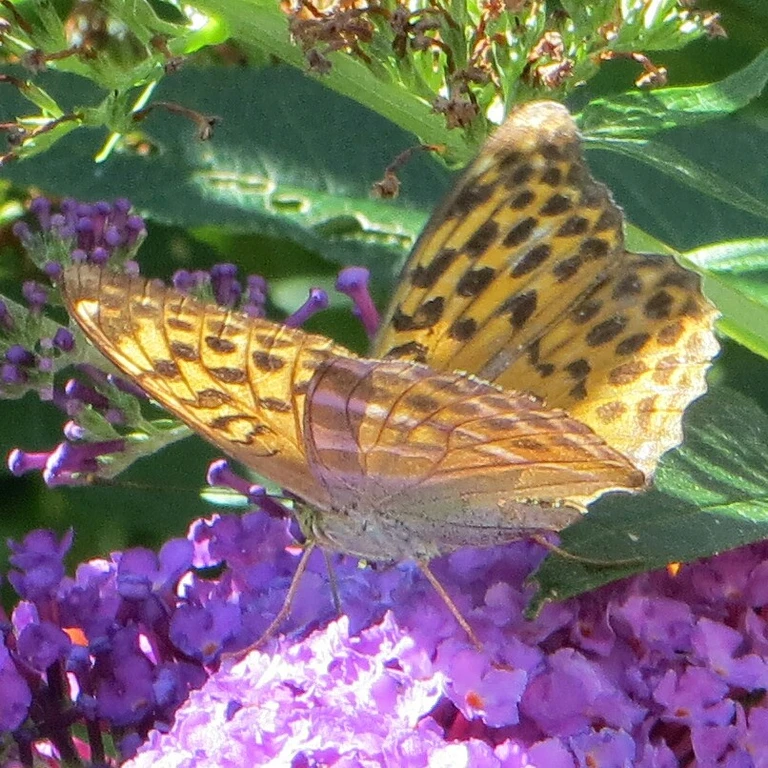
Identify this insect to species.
Argynnis paphia
